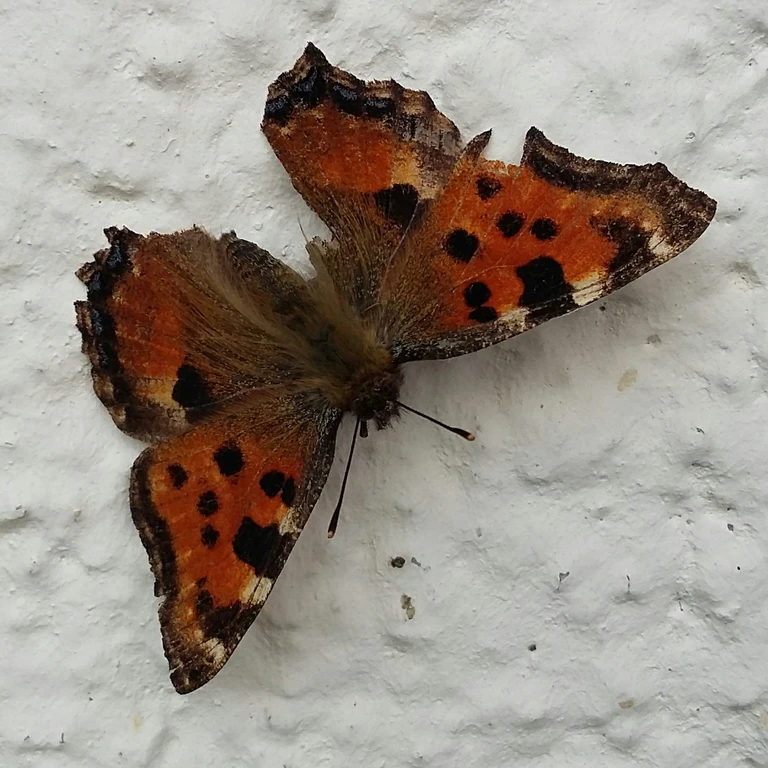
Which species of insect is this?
Nymphalis polychloros
